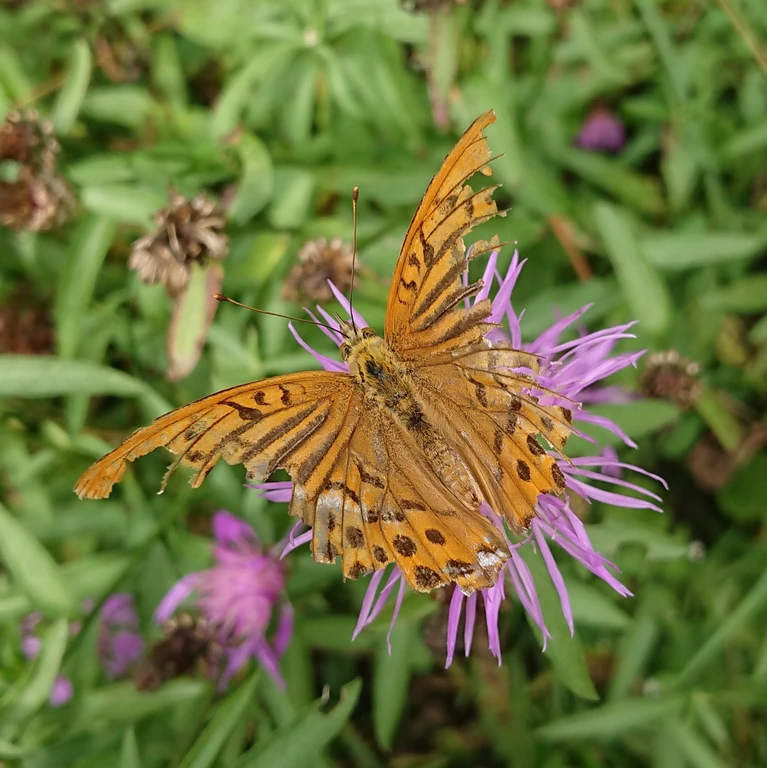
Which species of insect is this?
Argynnis paphia
